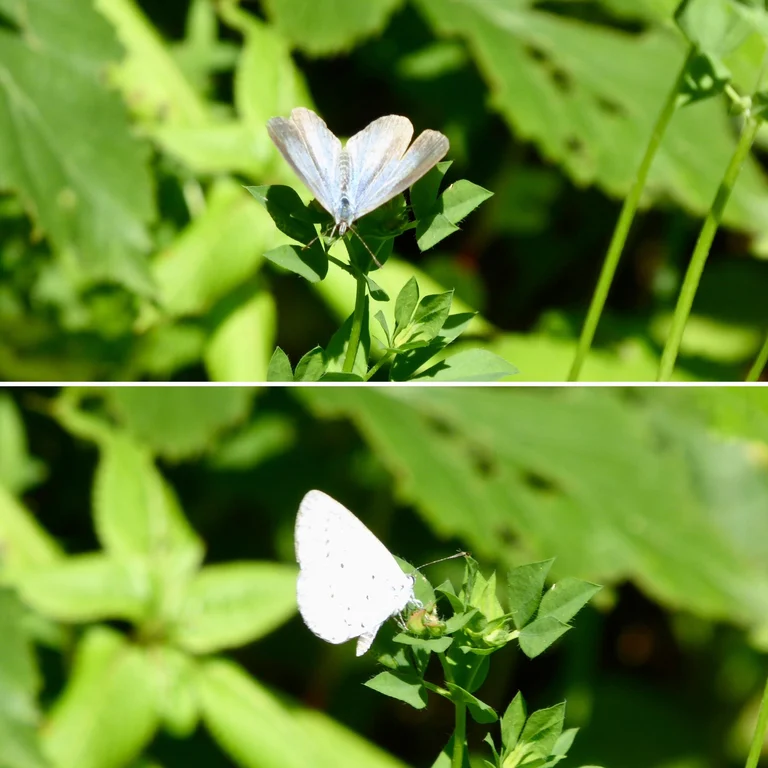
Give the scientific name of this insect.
Celastrina argiolus
